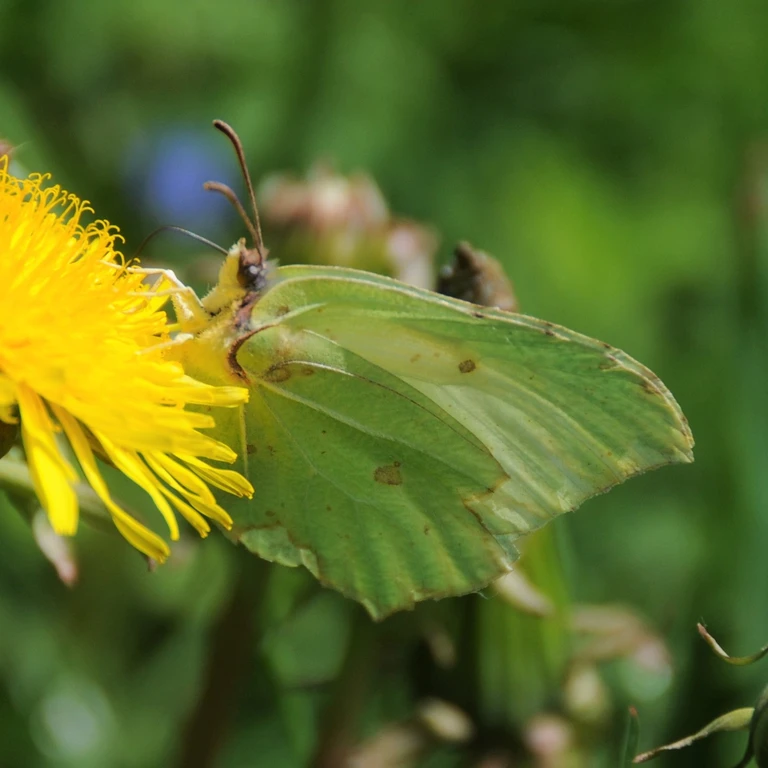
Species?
Gonepteryx rhamni
